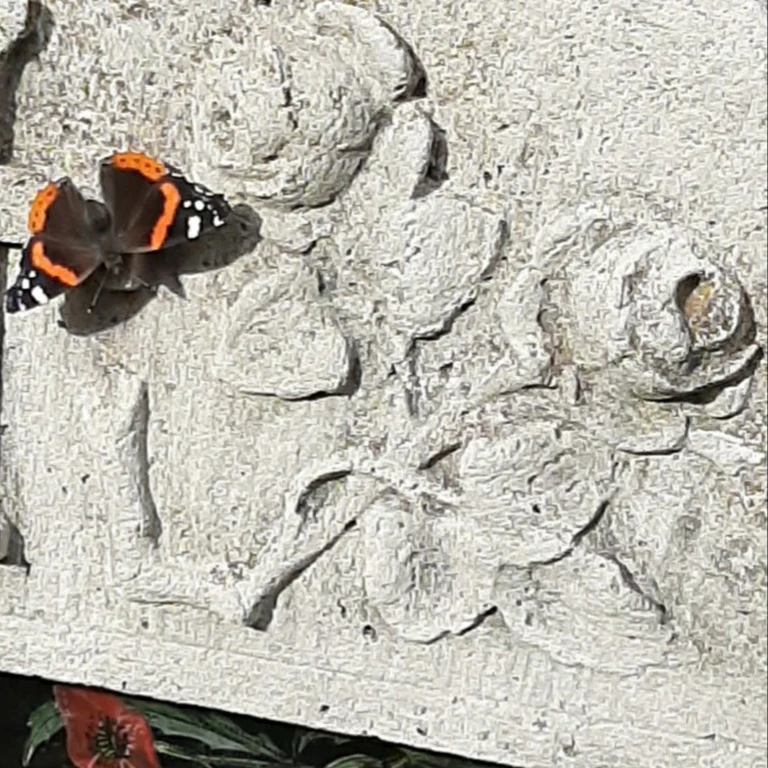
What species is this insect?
Vanessa atalanta
